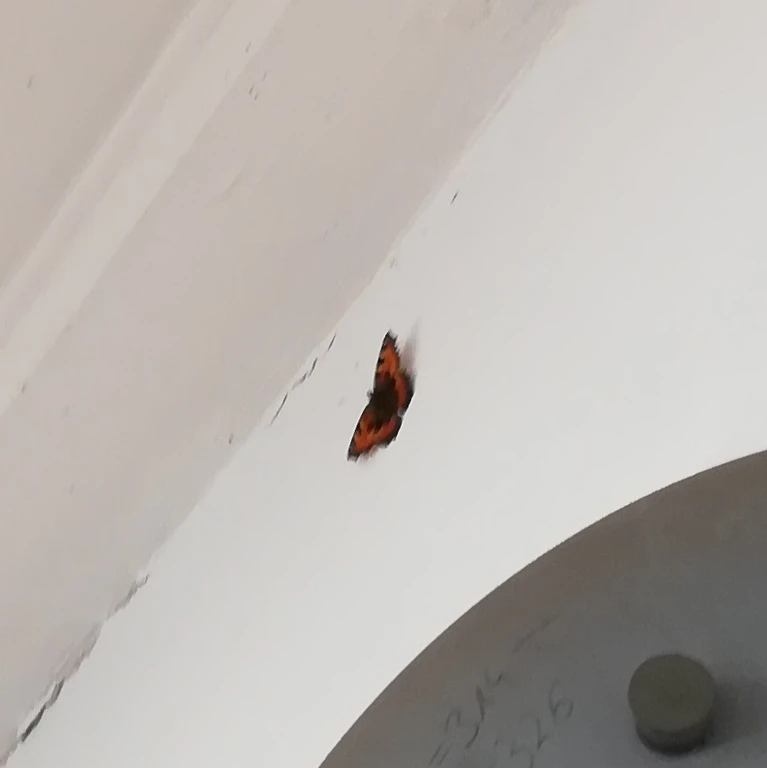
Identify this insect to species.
Aglais urticae
